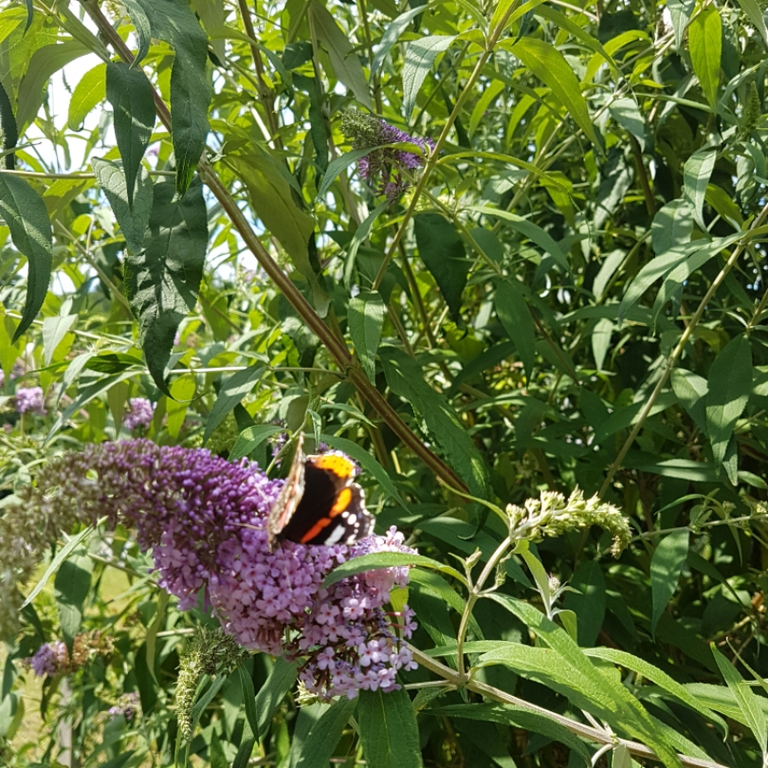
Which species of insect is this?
Vanessa atalanta
